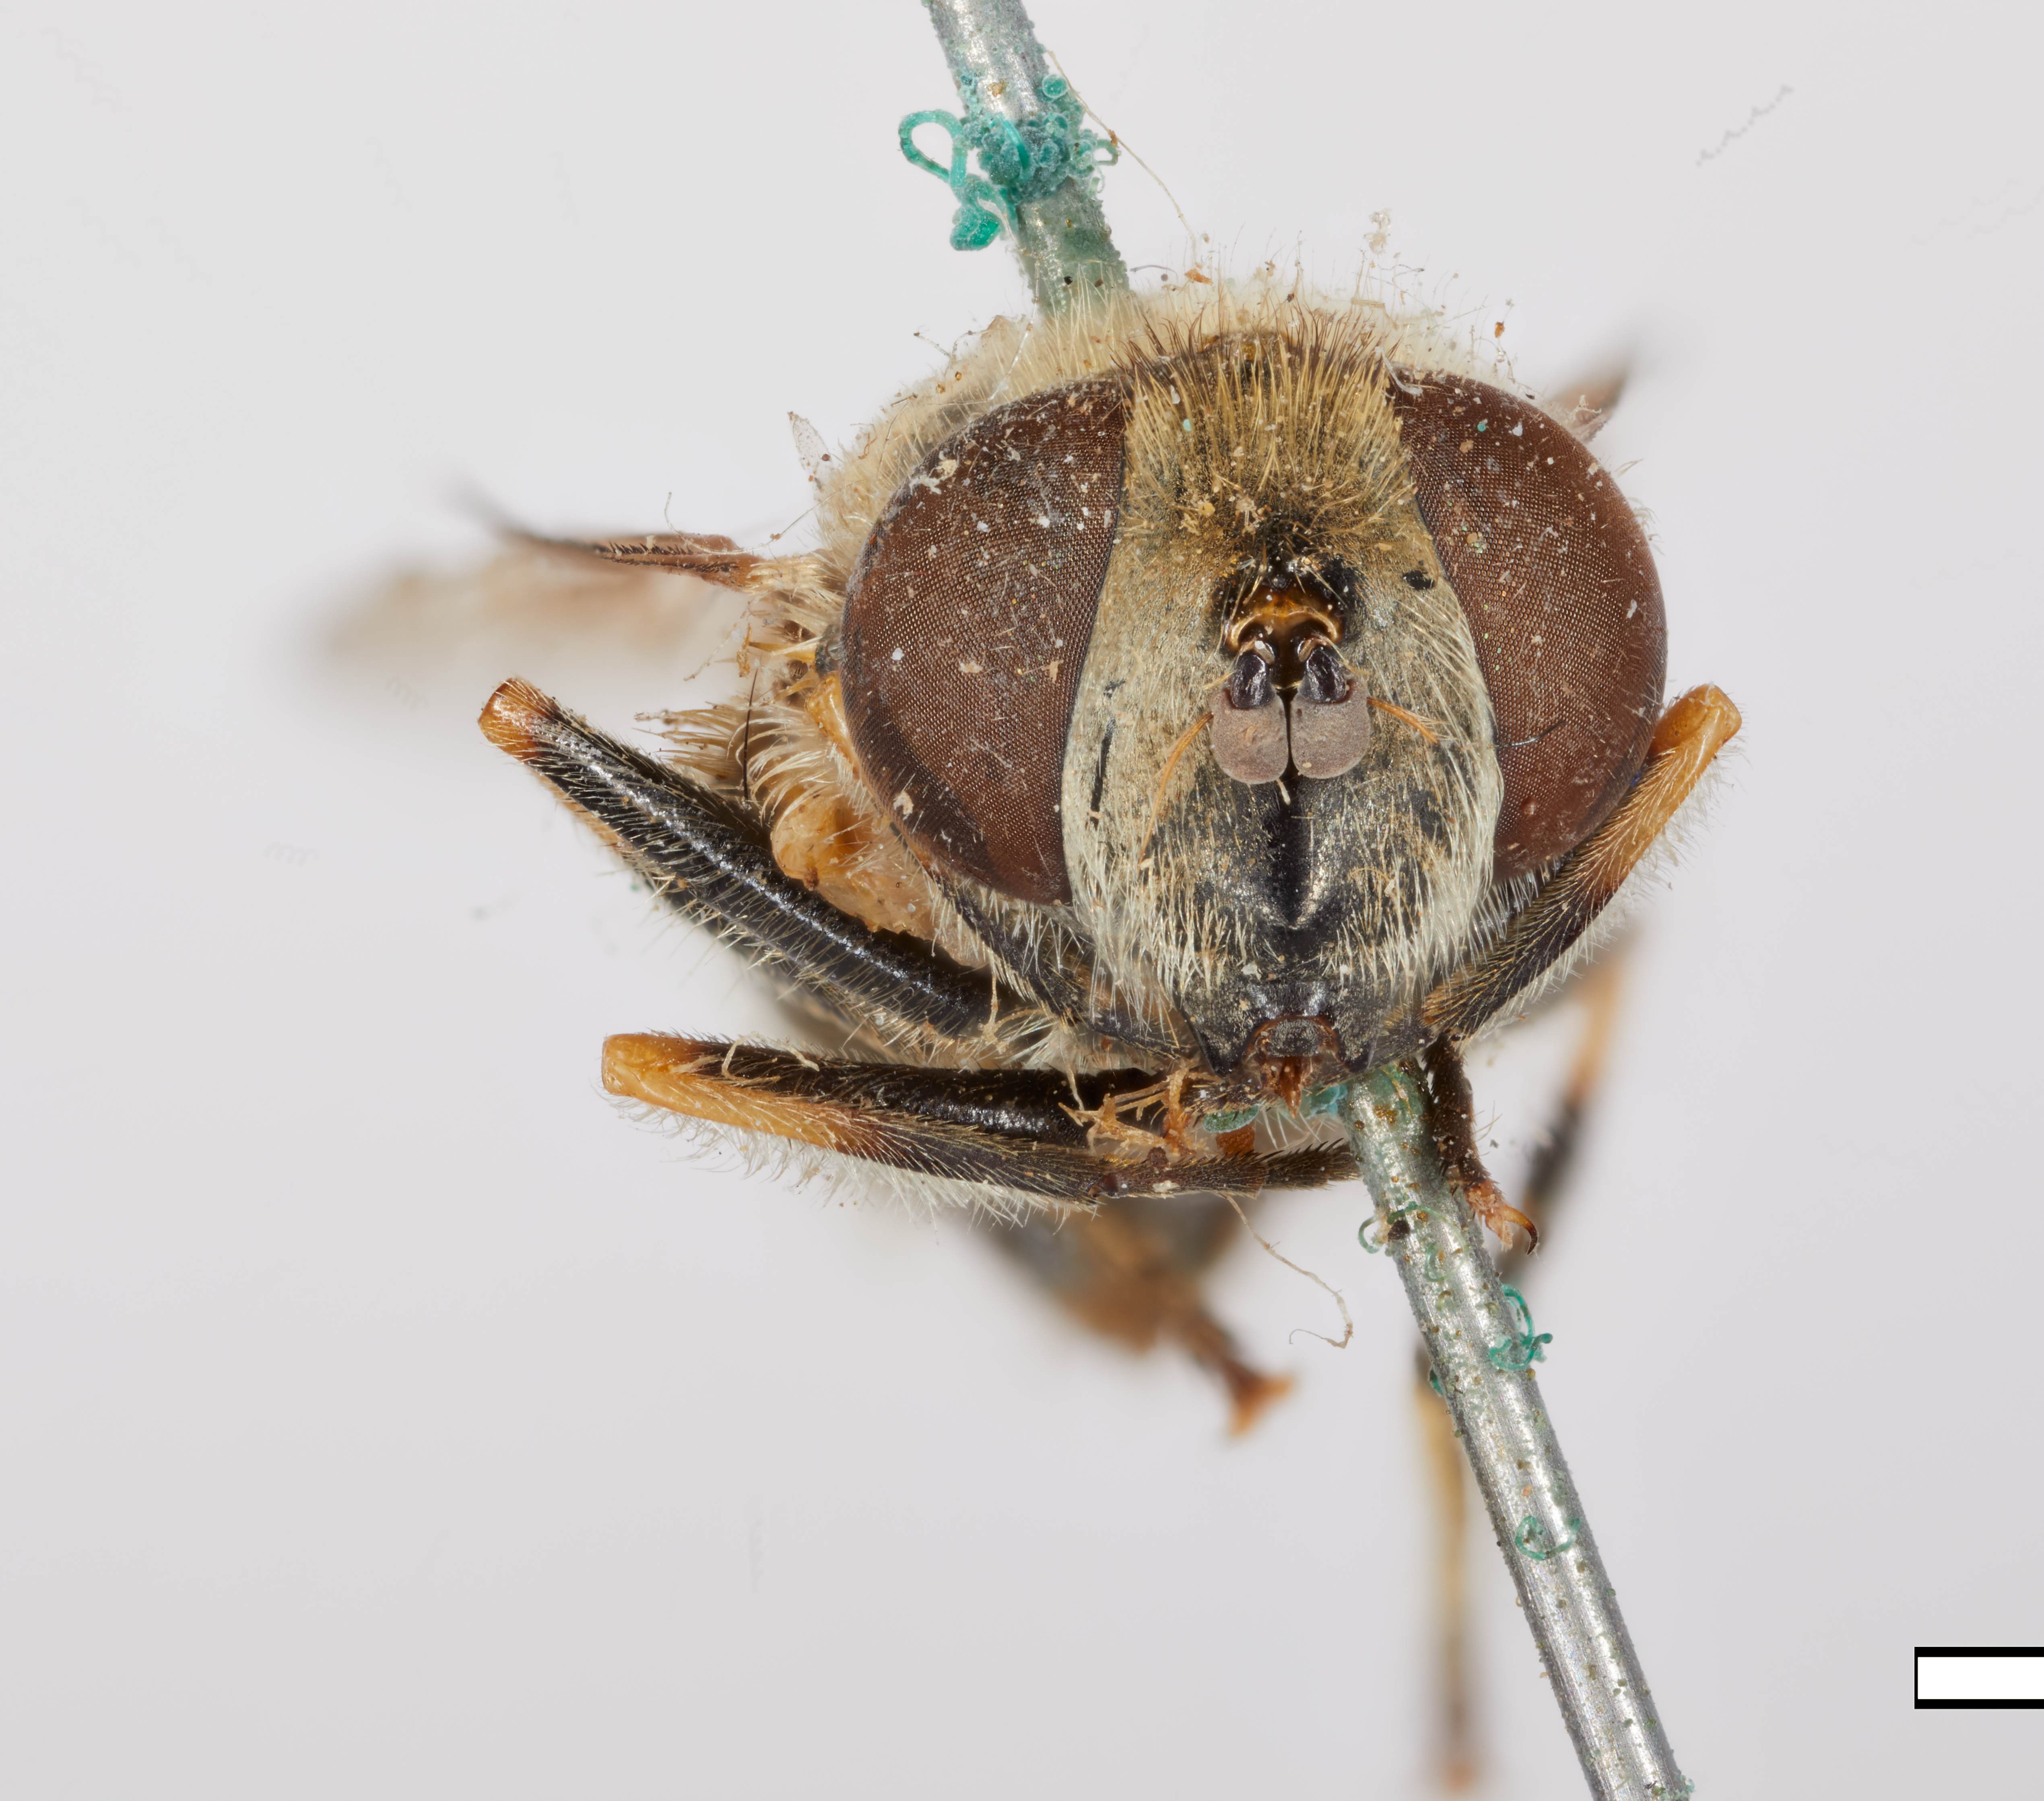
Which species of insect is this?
Eristalis brousii
